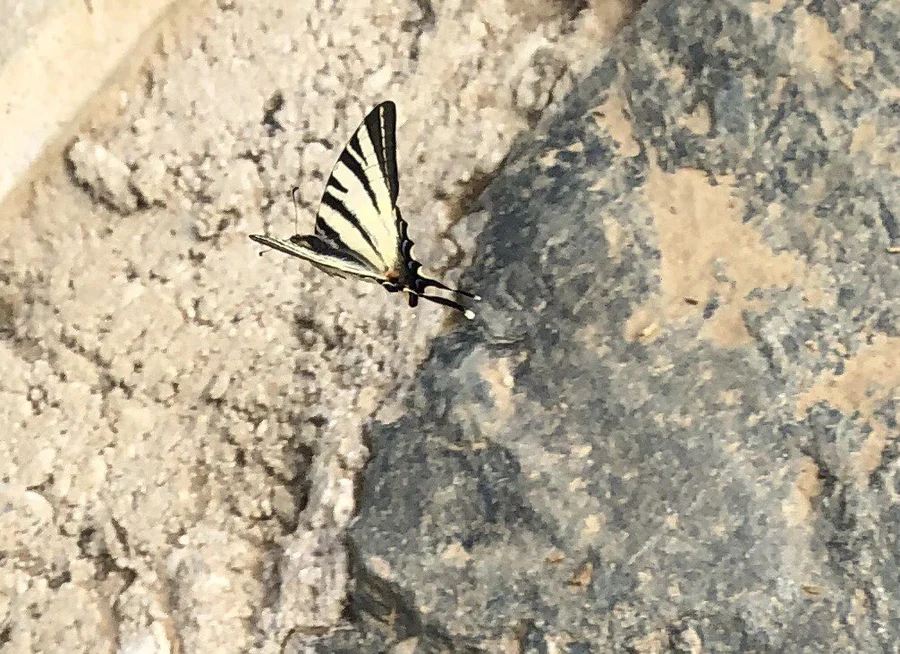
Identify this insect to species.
Iphiclides podalirius
